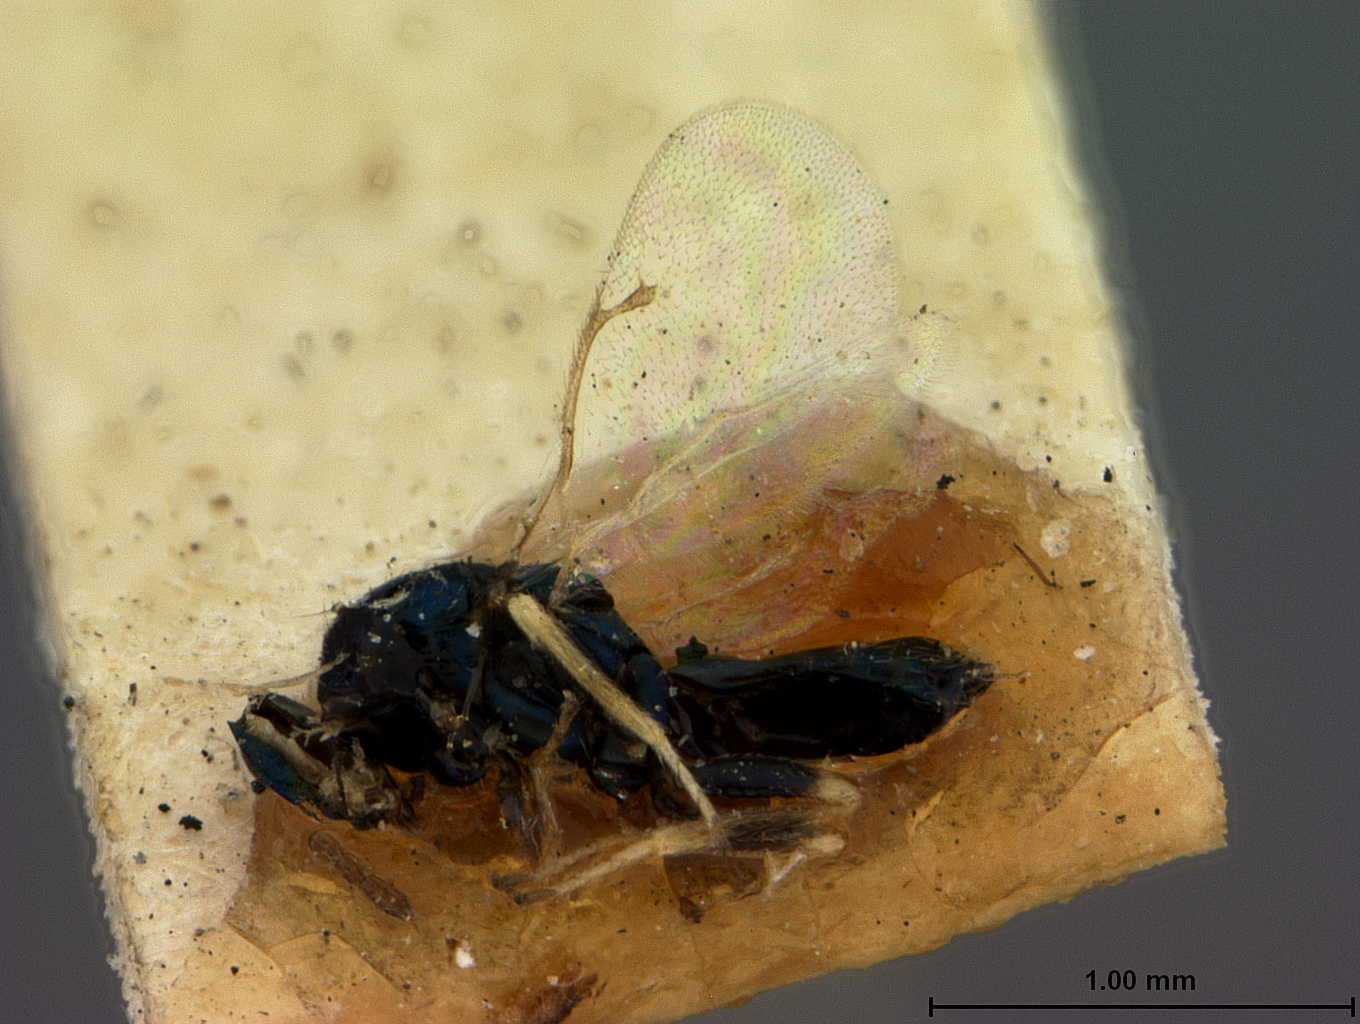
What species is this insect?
Hyperteles flocci
